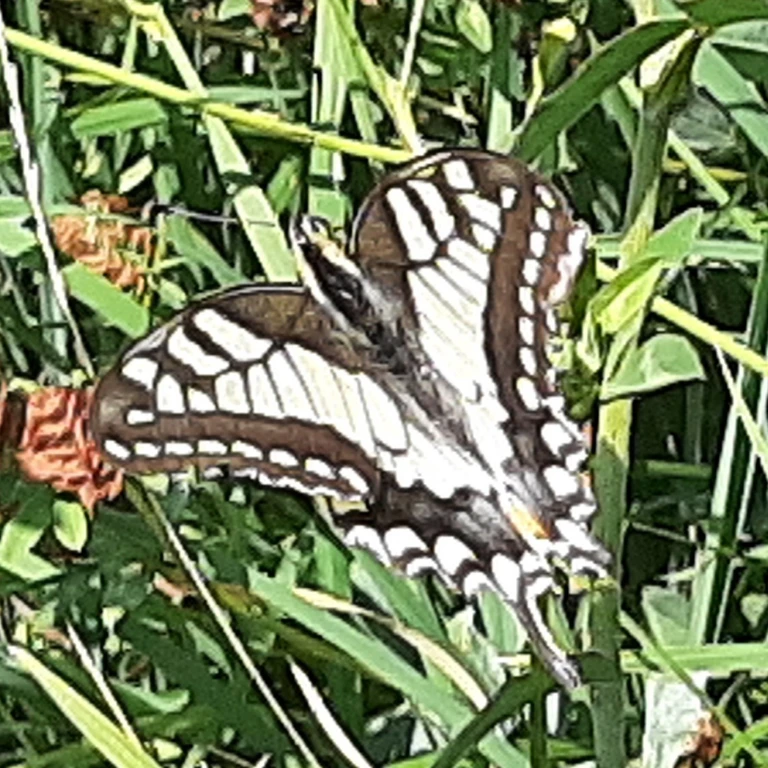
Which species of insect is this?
Papilio machaon
